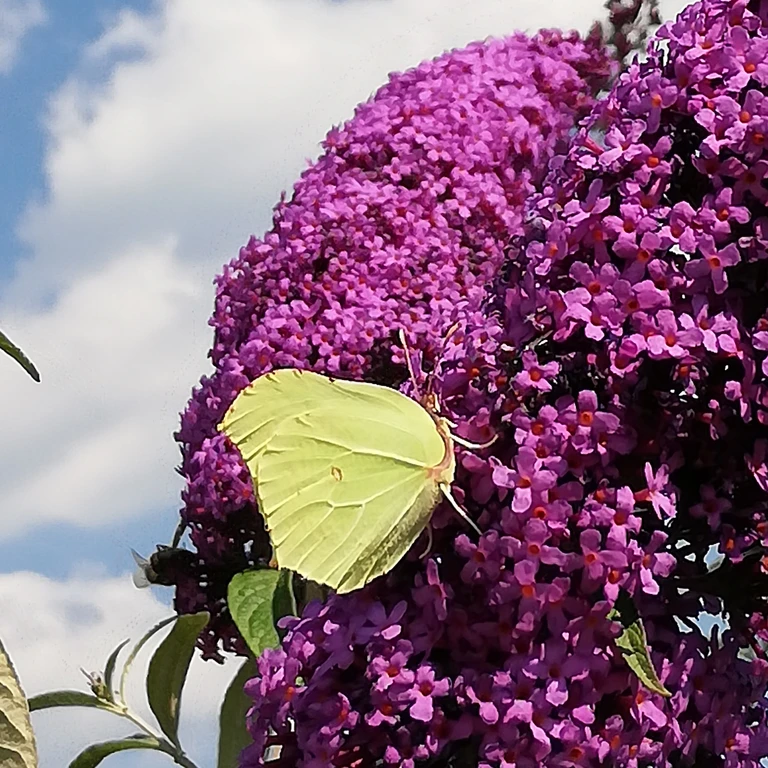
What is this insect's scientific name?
Gonepteryx rhamni
